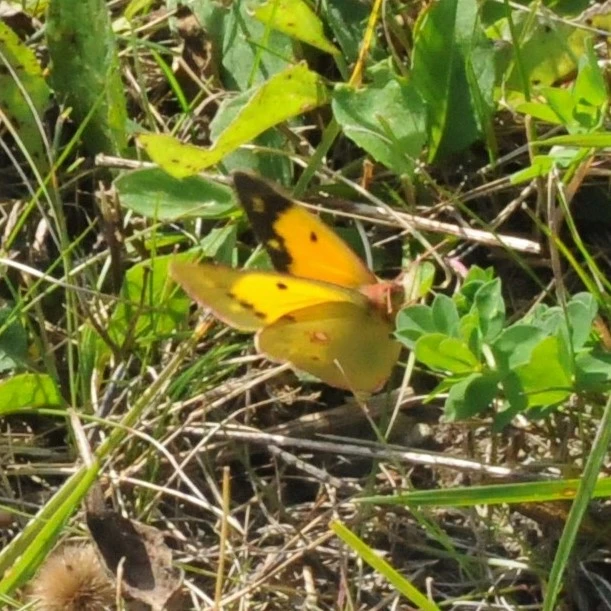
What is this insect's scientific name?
Colias croceus
